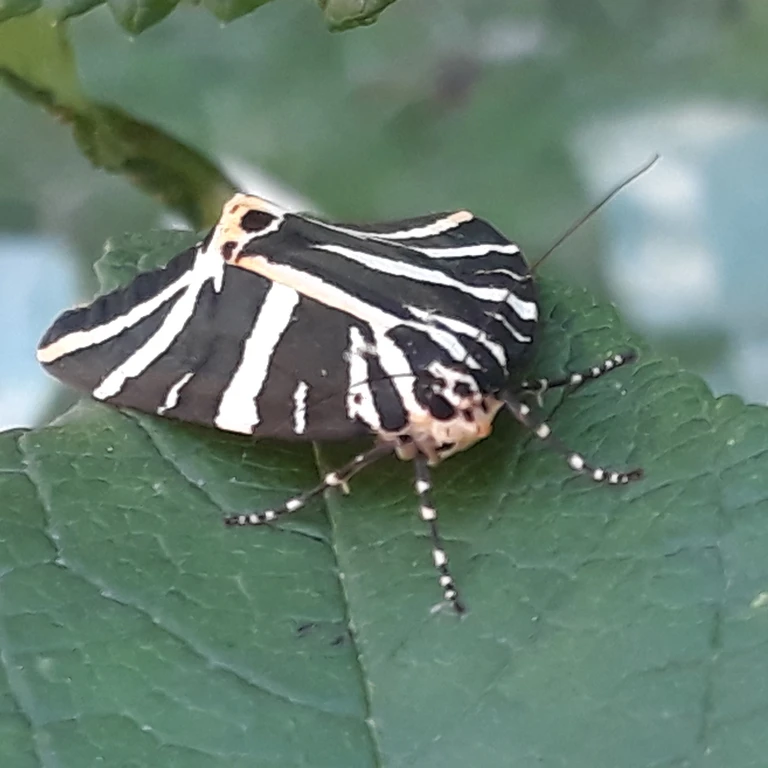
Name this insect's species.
Euplagia quadripunctaria
